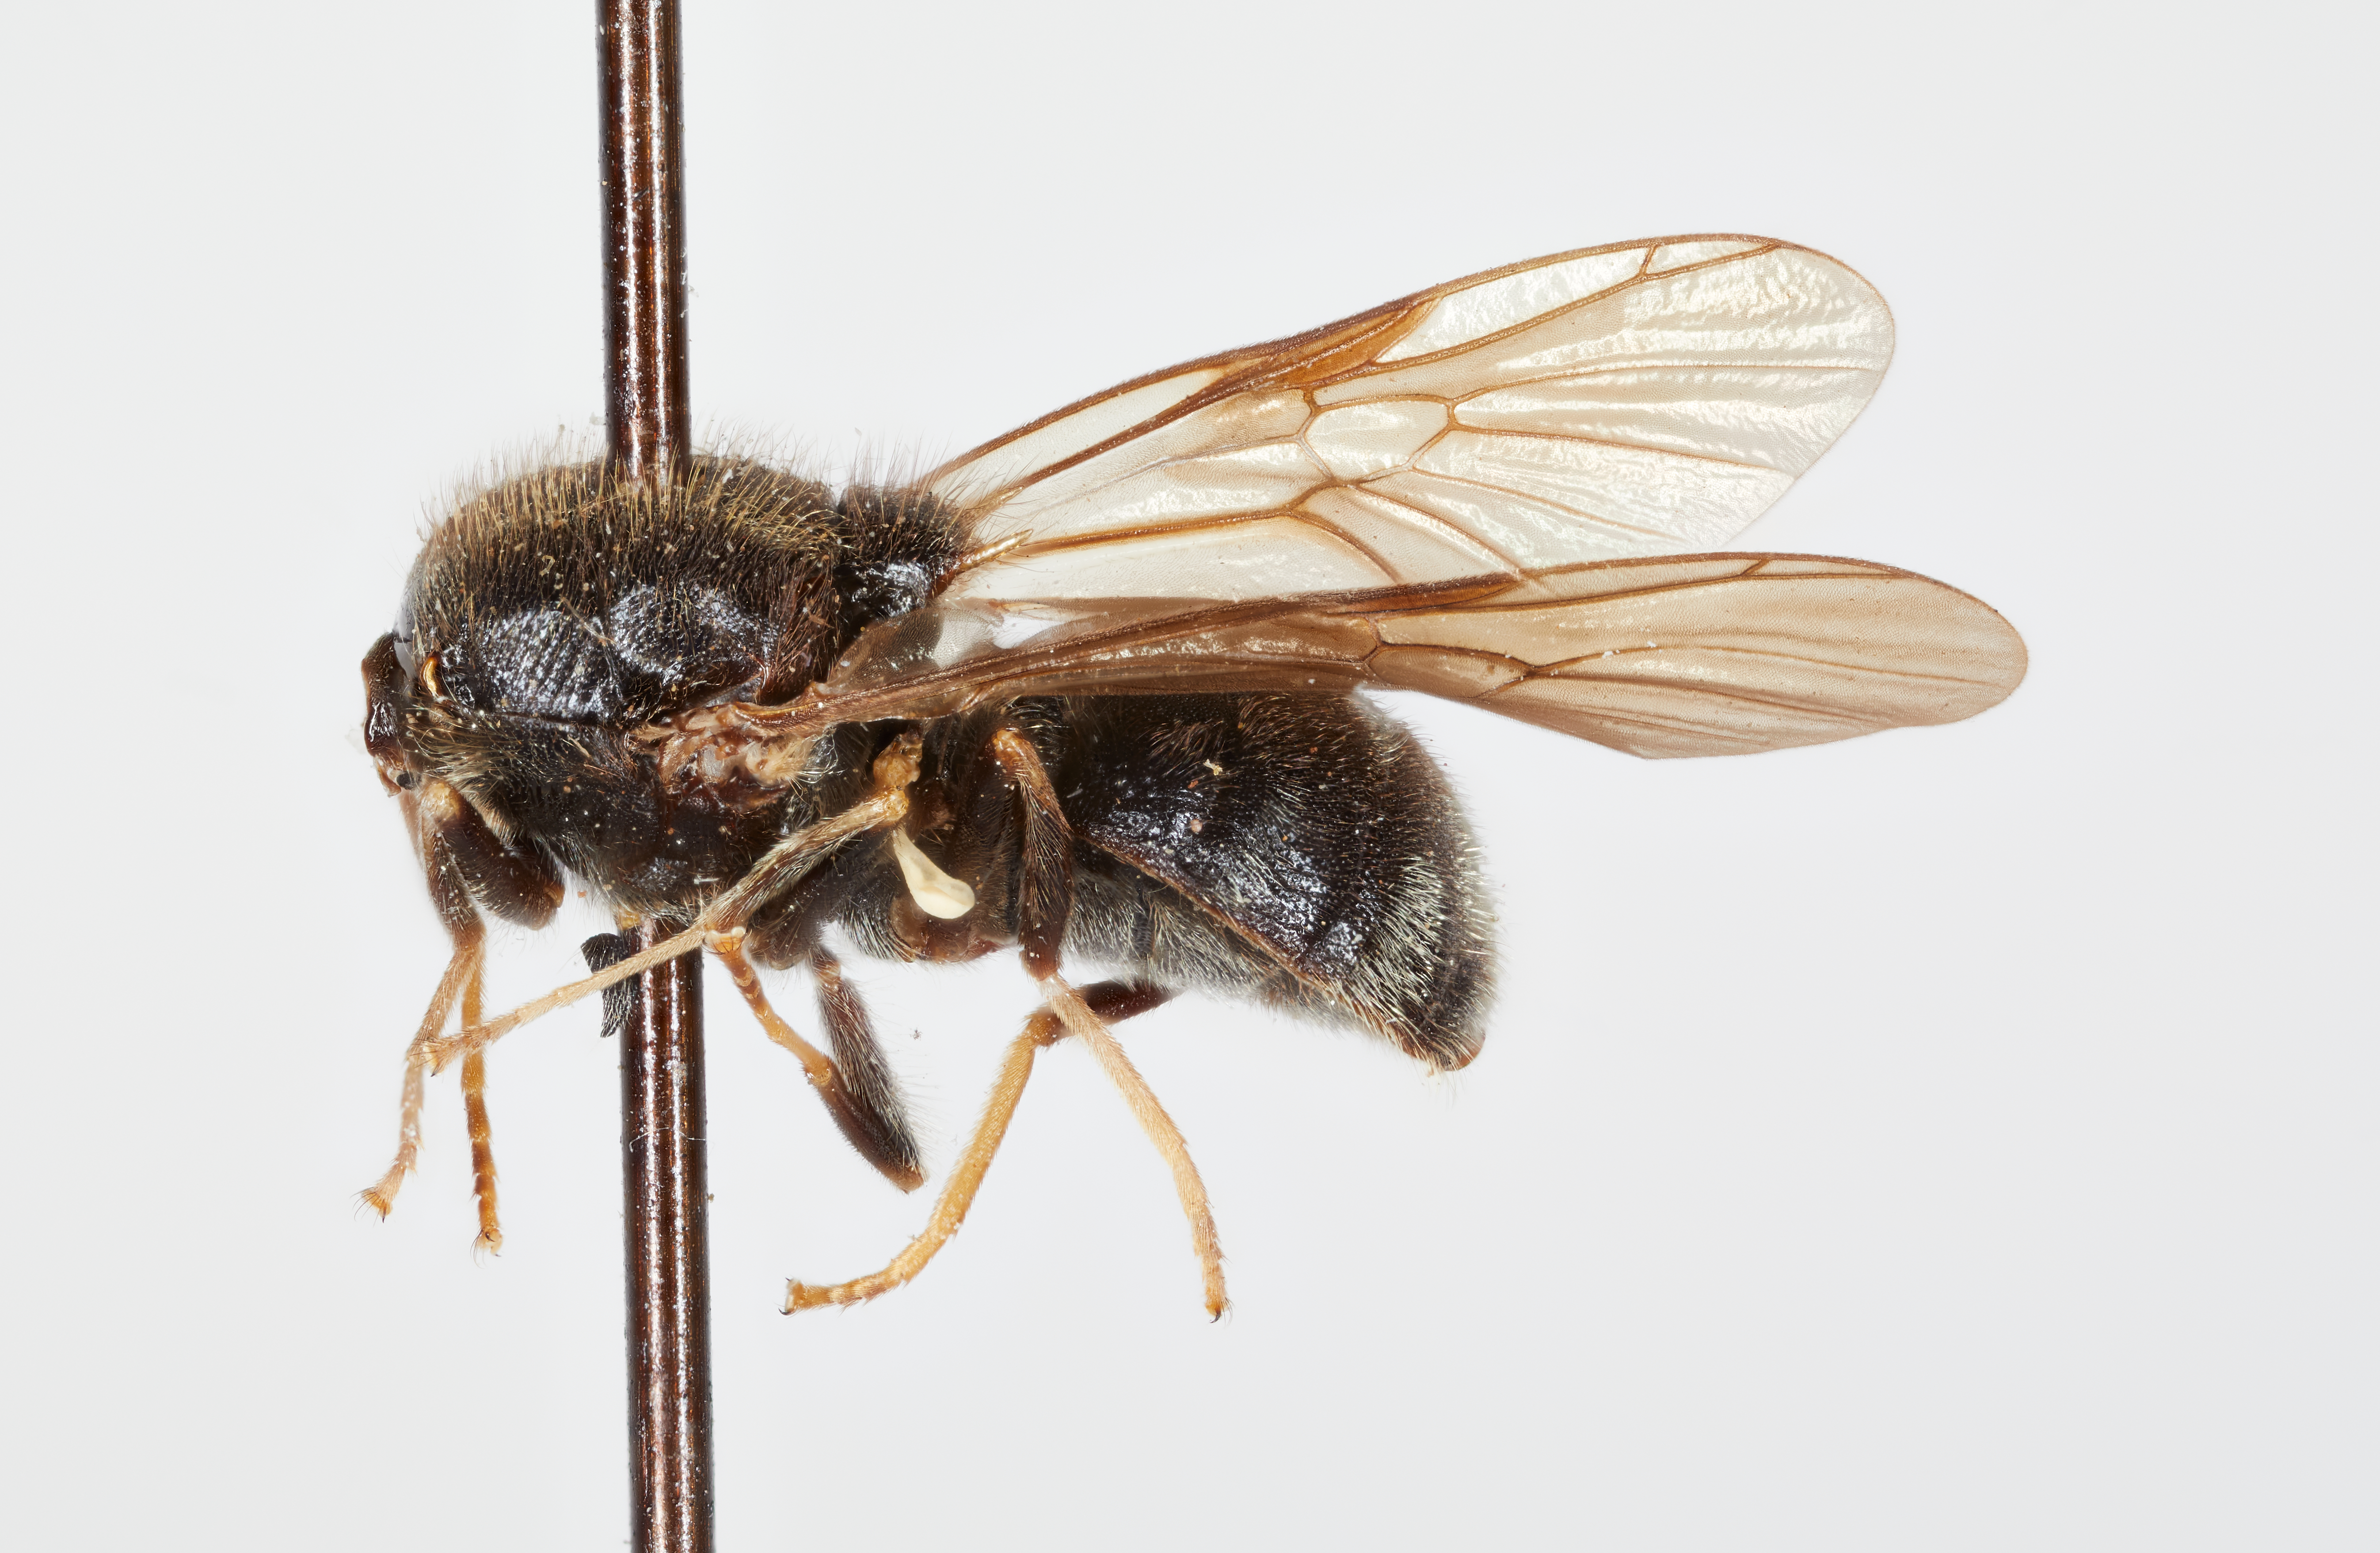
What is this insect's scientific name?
Adoxomyia texana
